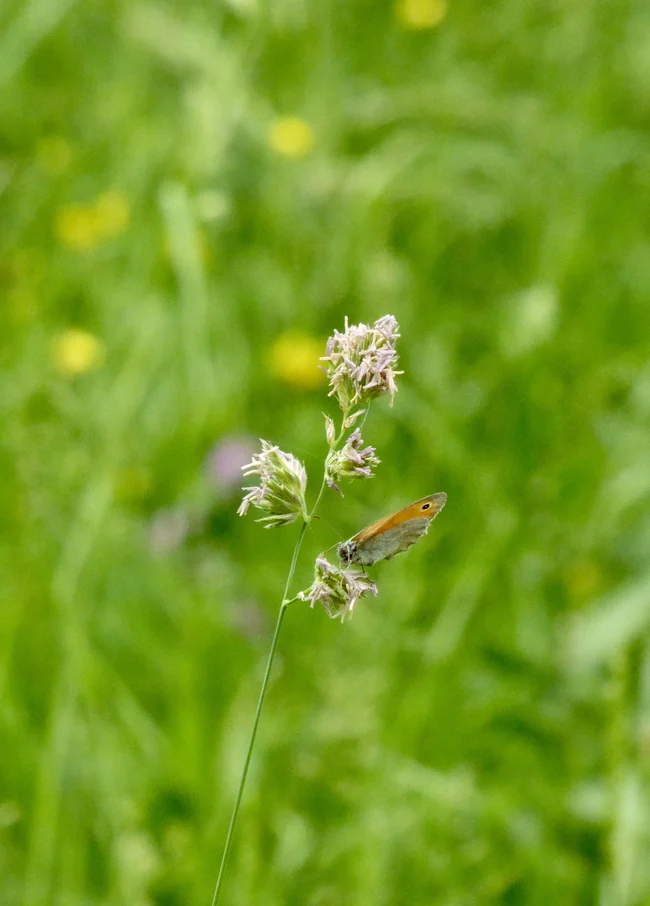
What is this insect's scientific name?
Coenonympha pamphilus
